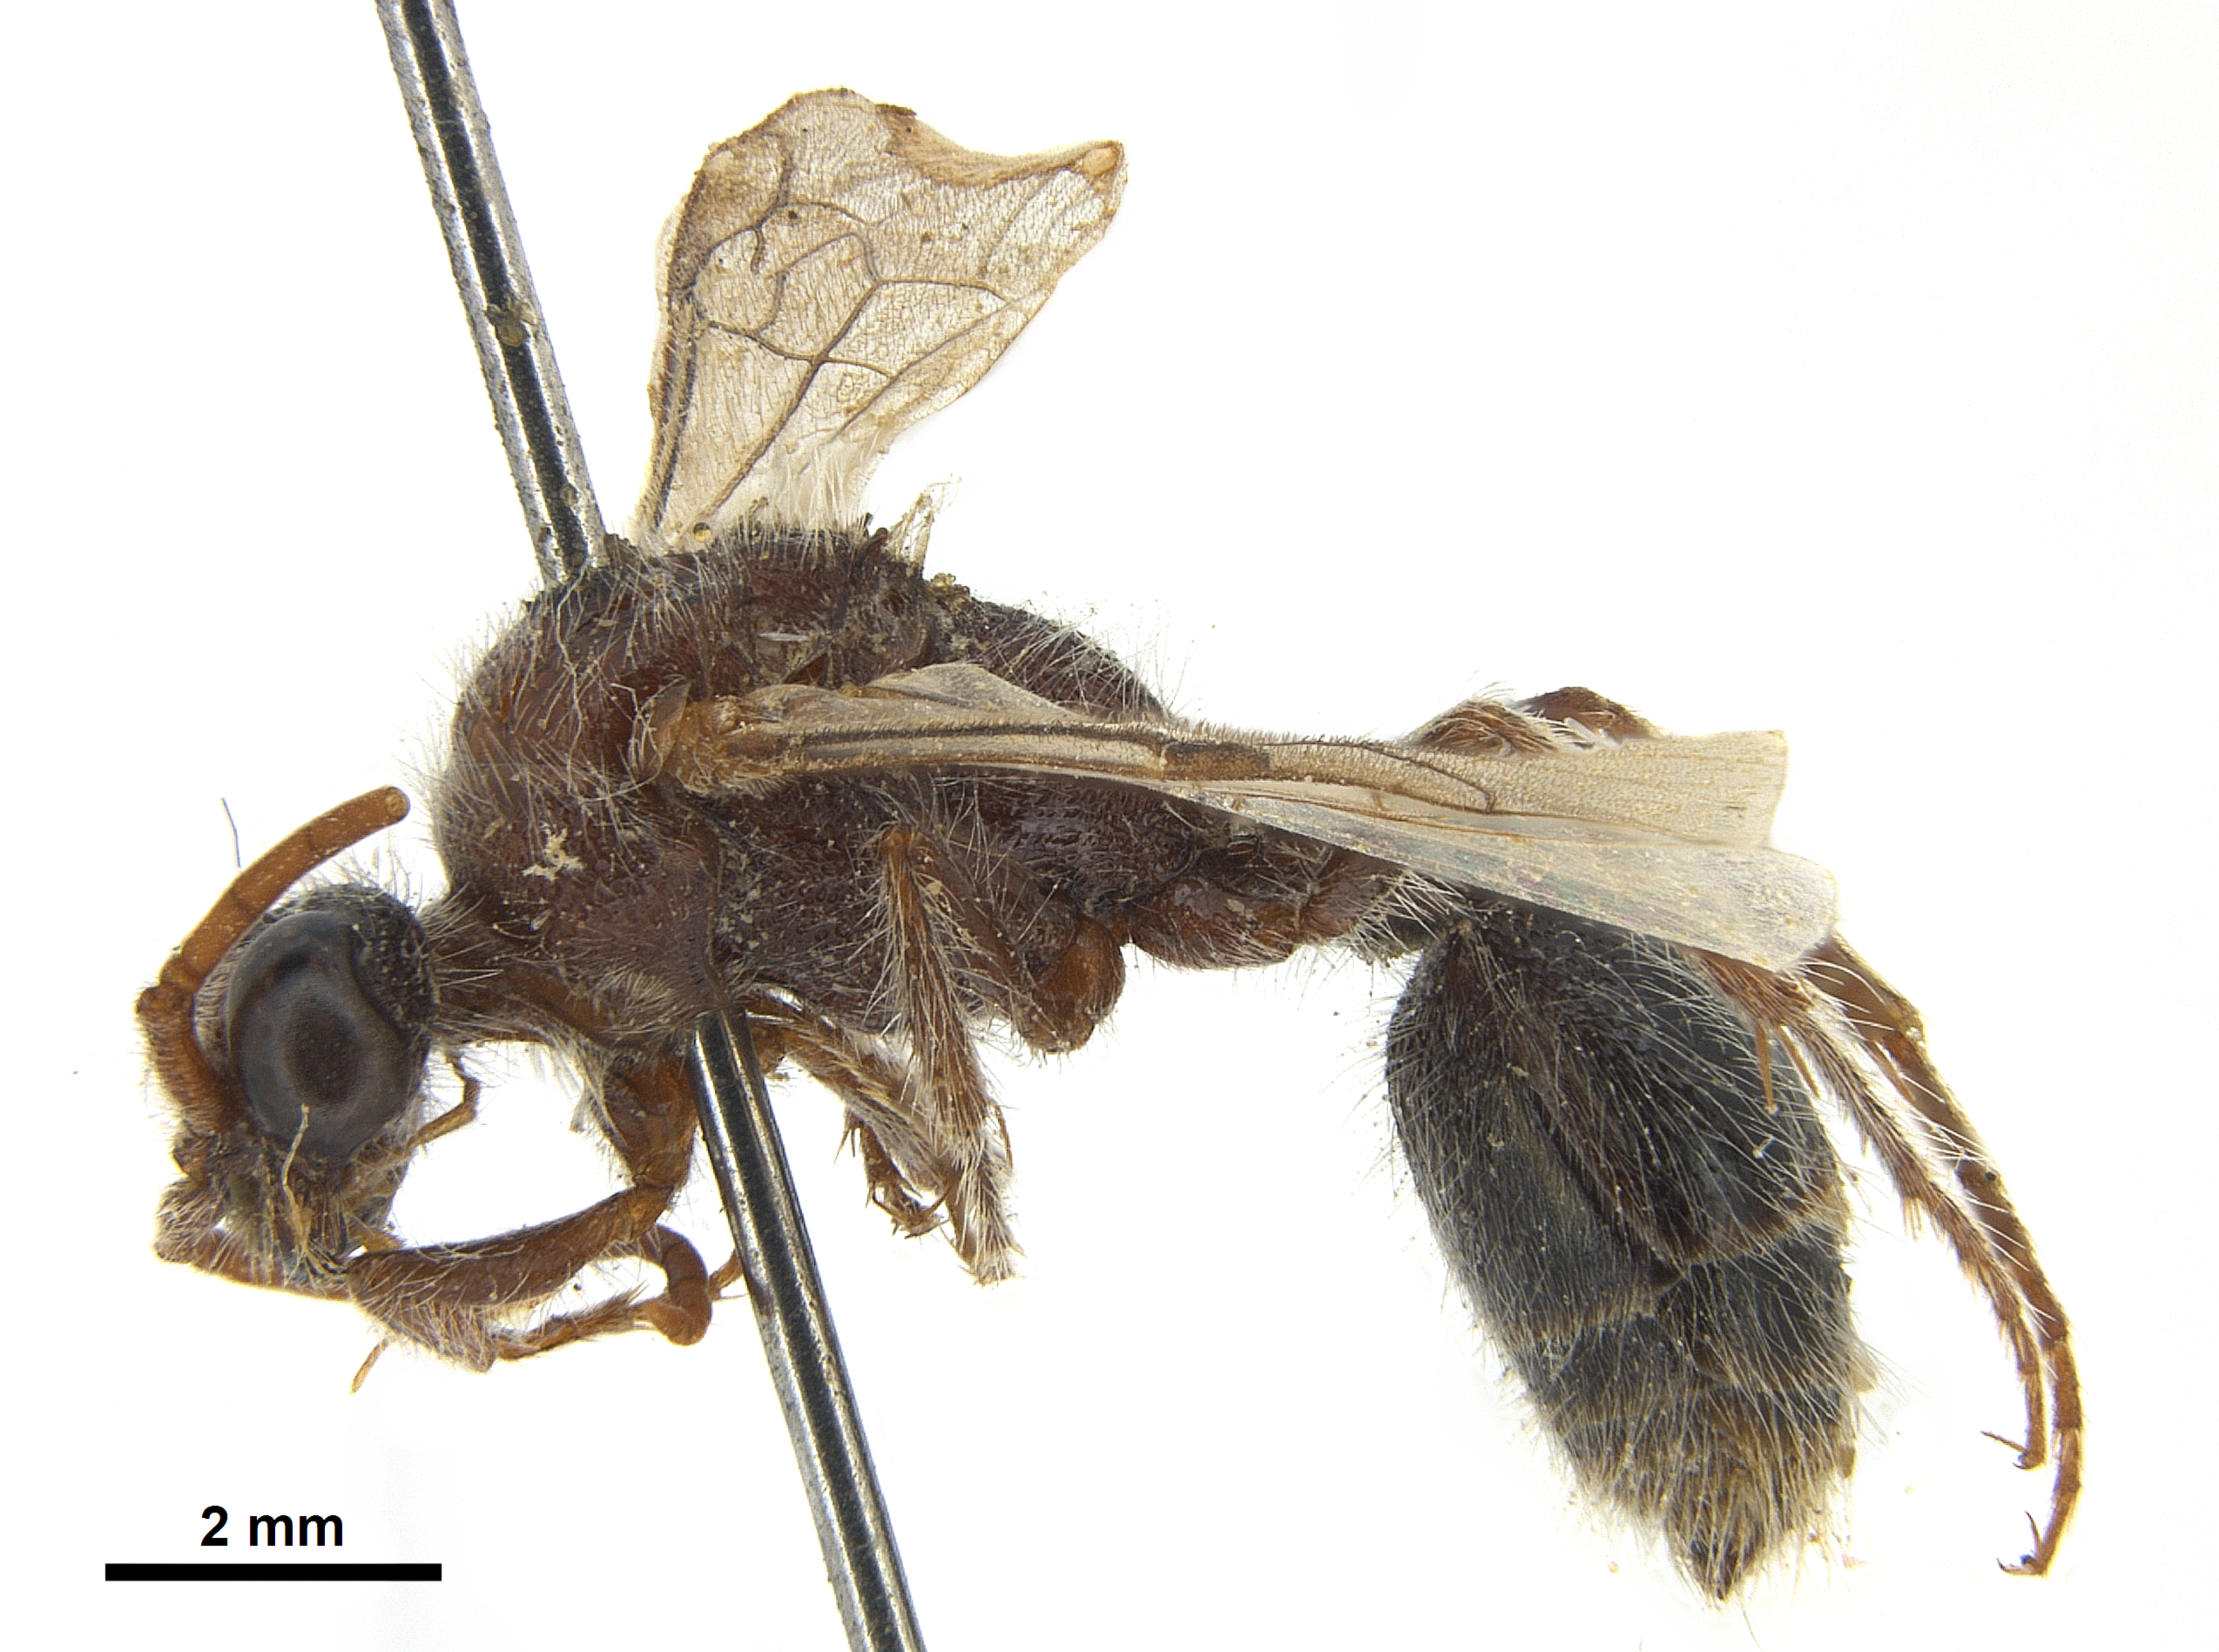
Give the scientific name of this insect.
Pseudophotopsis komarovii
